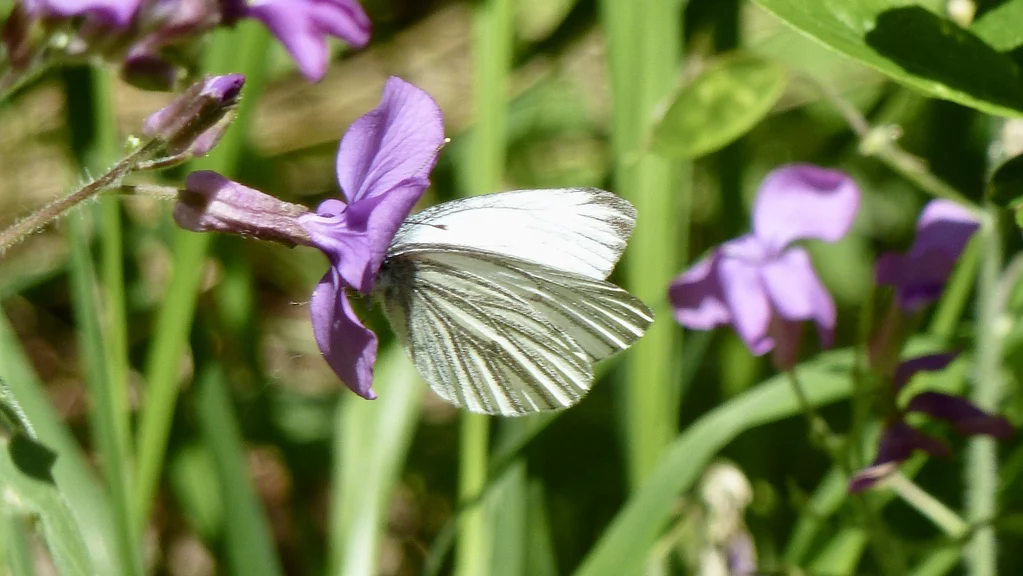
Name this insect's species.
Pieris napi
